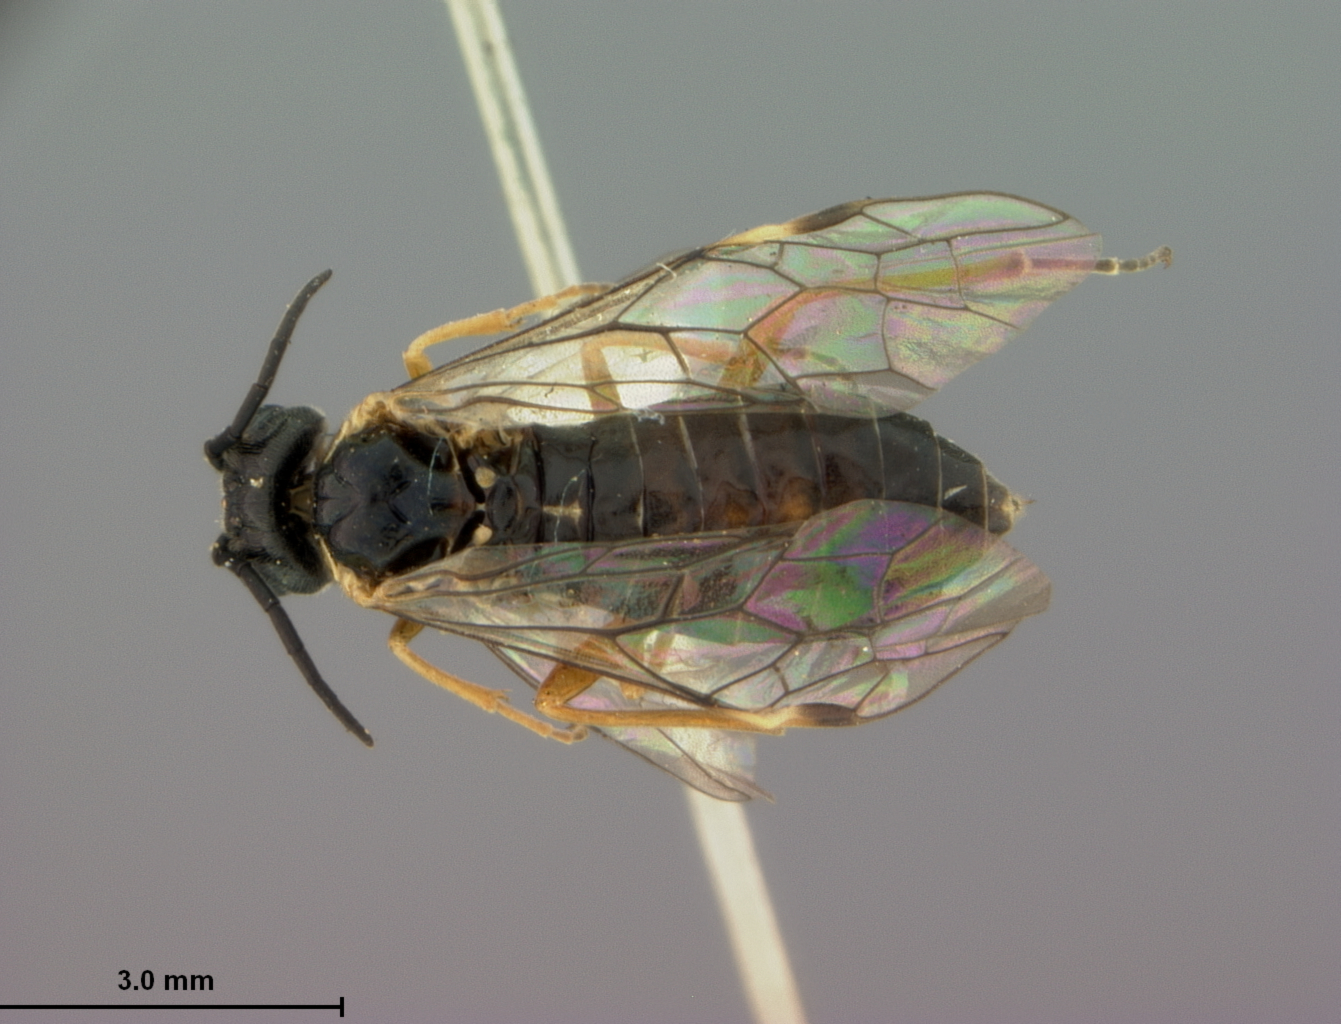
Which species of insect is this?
Aphilodyctium rubripes
